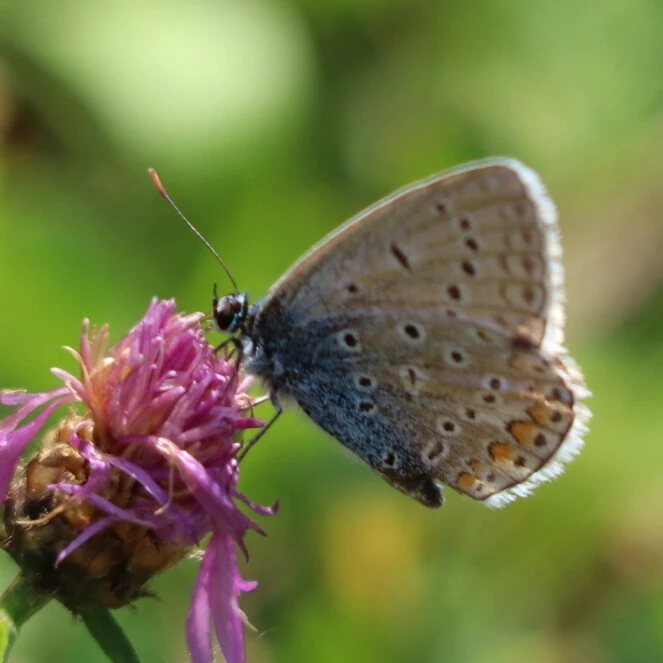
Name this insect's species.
Polyommatus icarus
